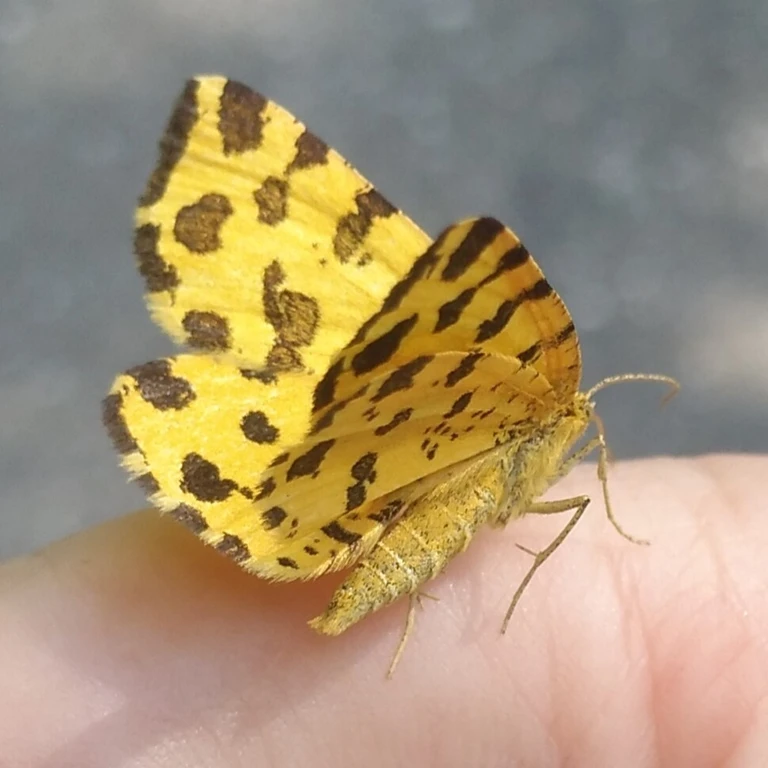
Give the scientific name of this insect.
Pseudopanthera macularia
